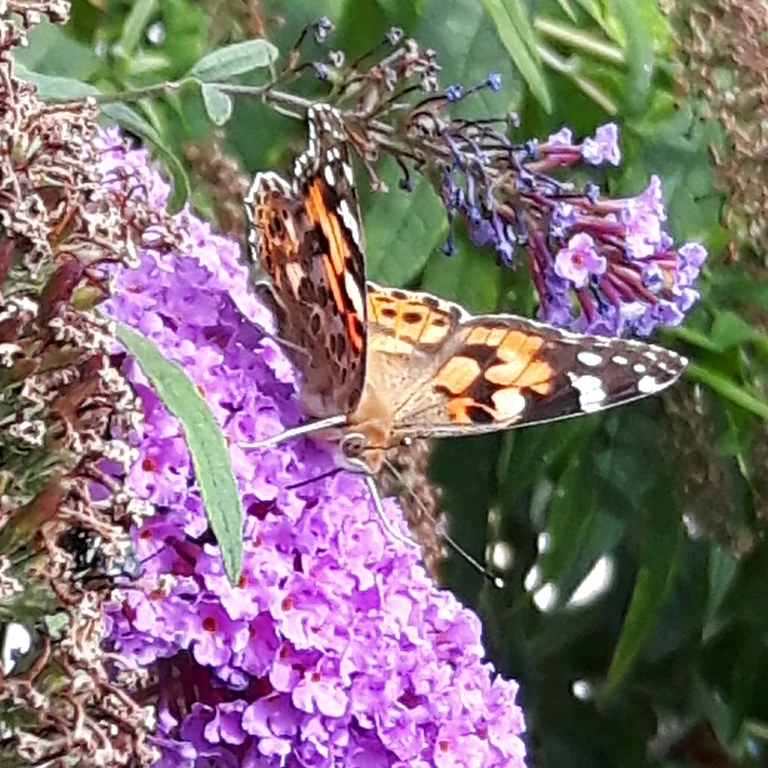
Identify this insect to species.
Vanessa cardui
